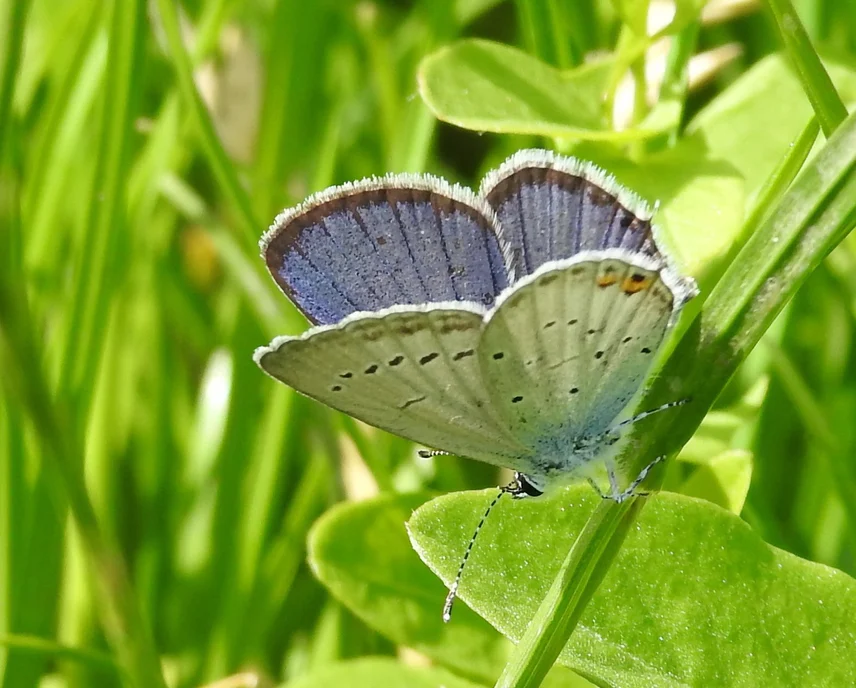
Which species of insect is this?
Cupido argiades (also Elkalyce argiades)
